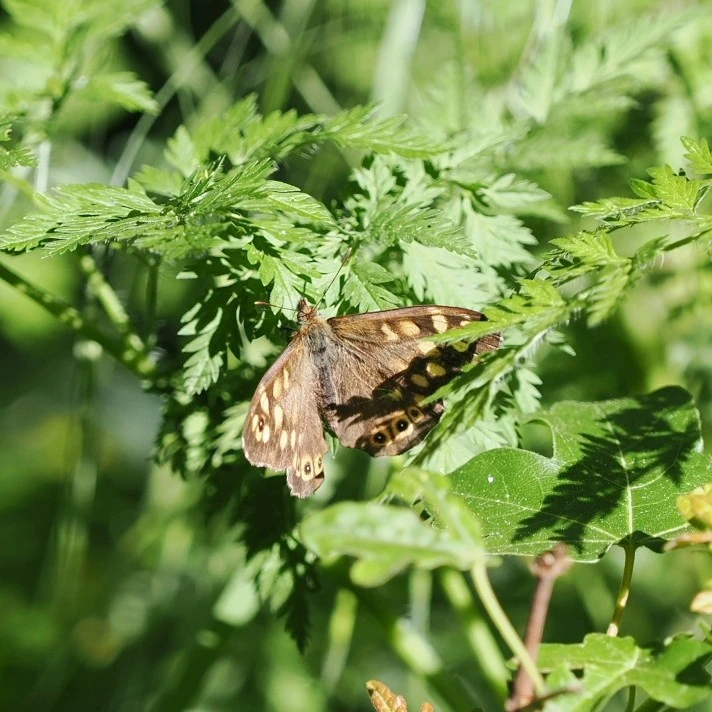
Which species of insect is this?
Pararge aegeria
